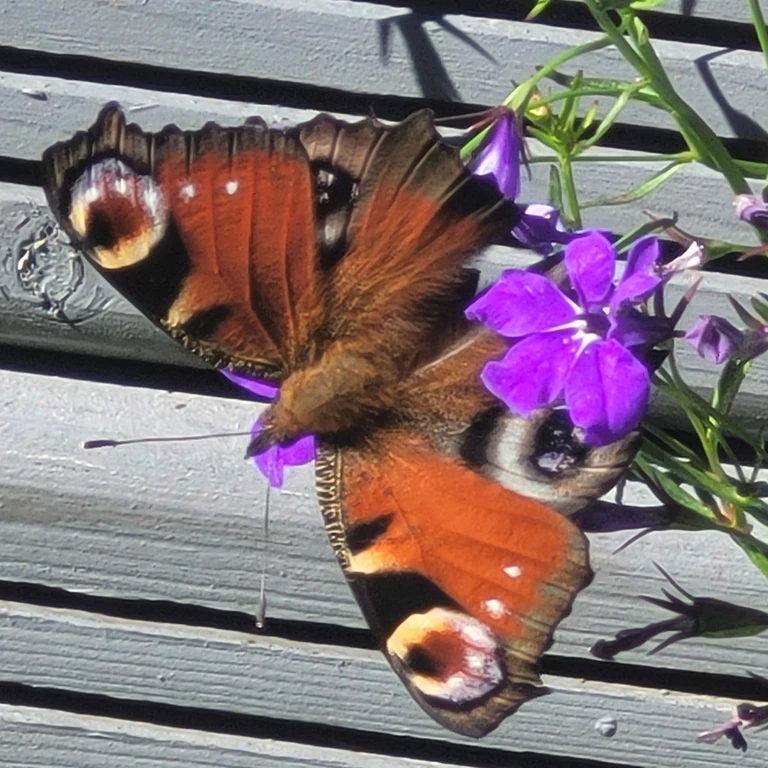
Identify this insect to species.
Aglais io
